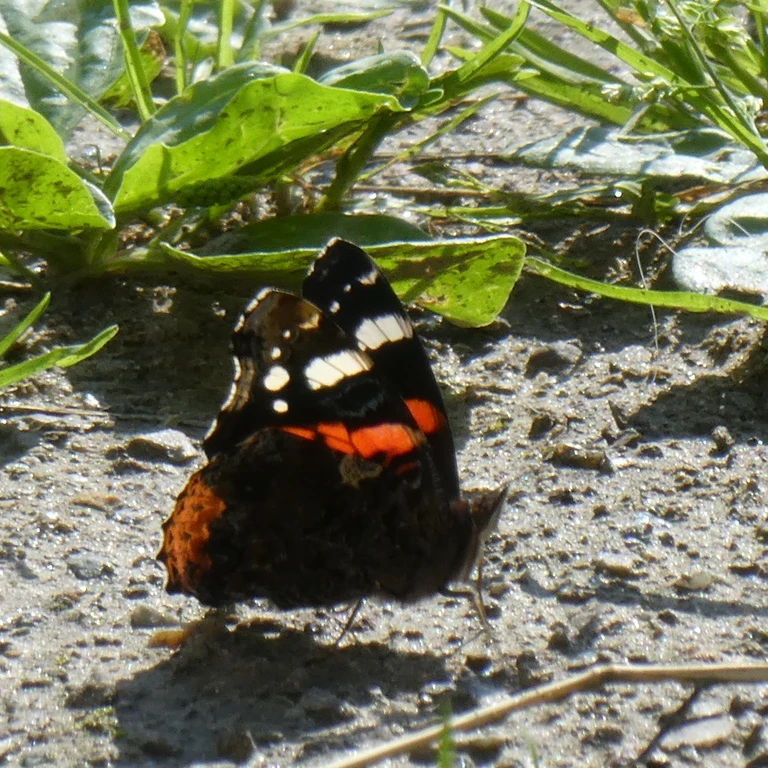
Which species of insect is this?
Vanessa atalanta
